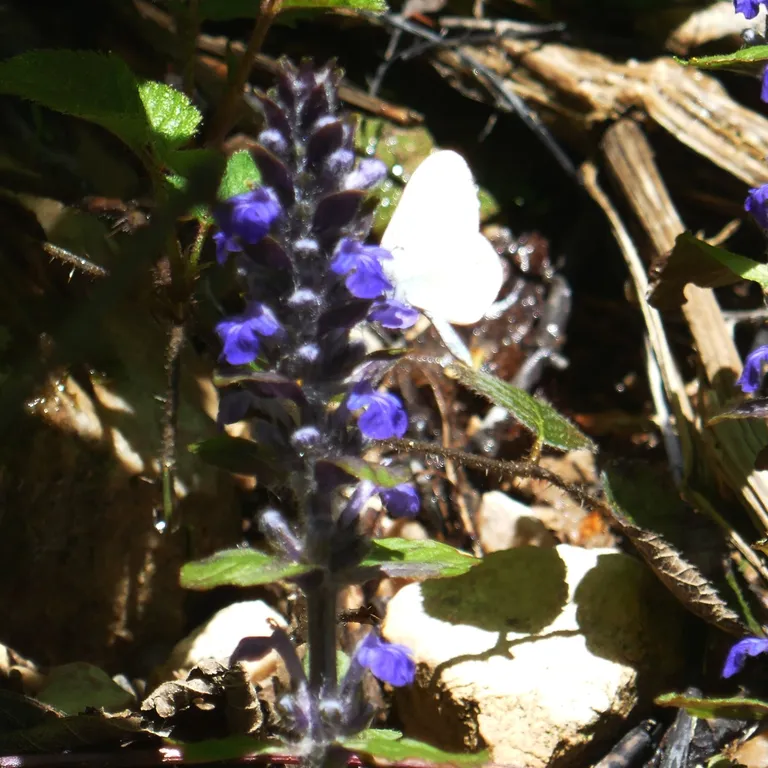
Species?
Leptidea sinapis/juvernica
